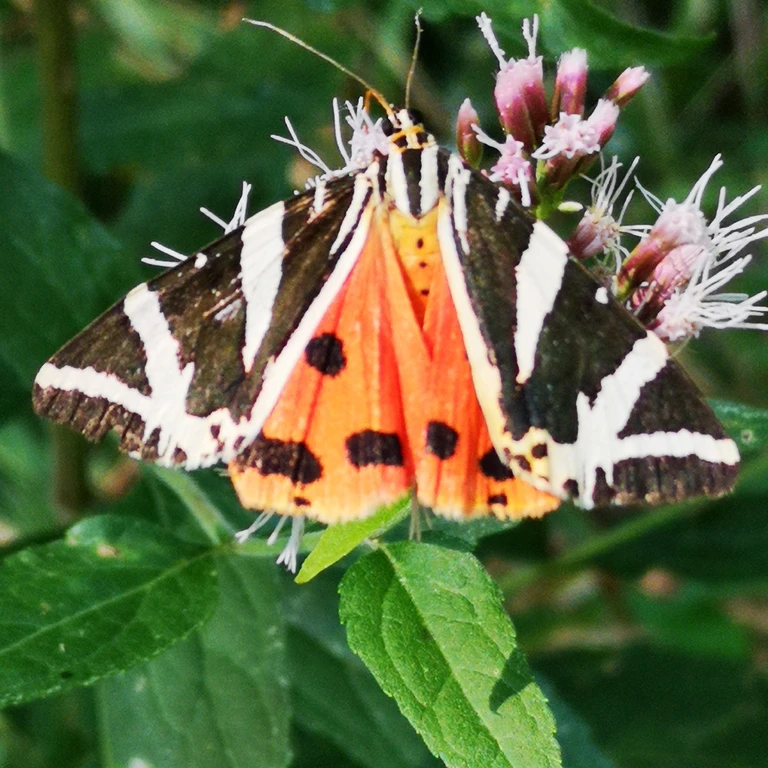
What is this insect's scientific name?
Euplagia quadripunctaria
